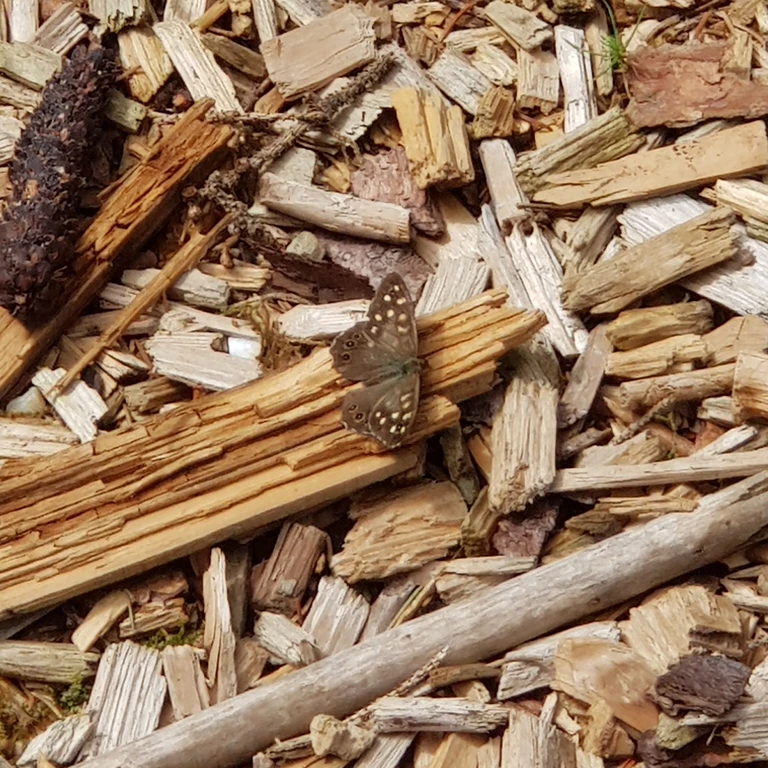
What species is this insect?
Pararge aegeria
